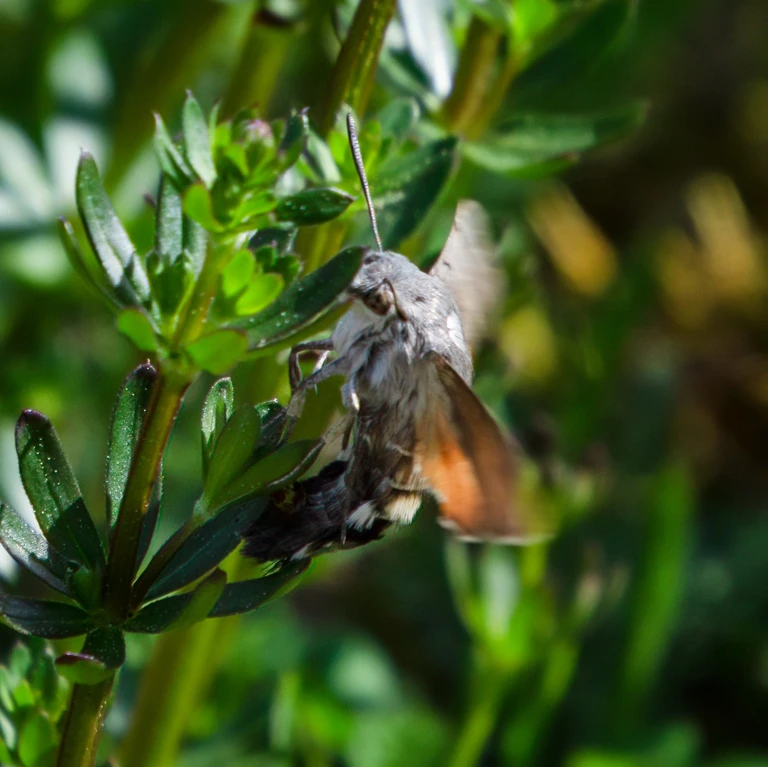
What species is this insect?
Macroglossum stellatarum
